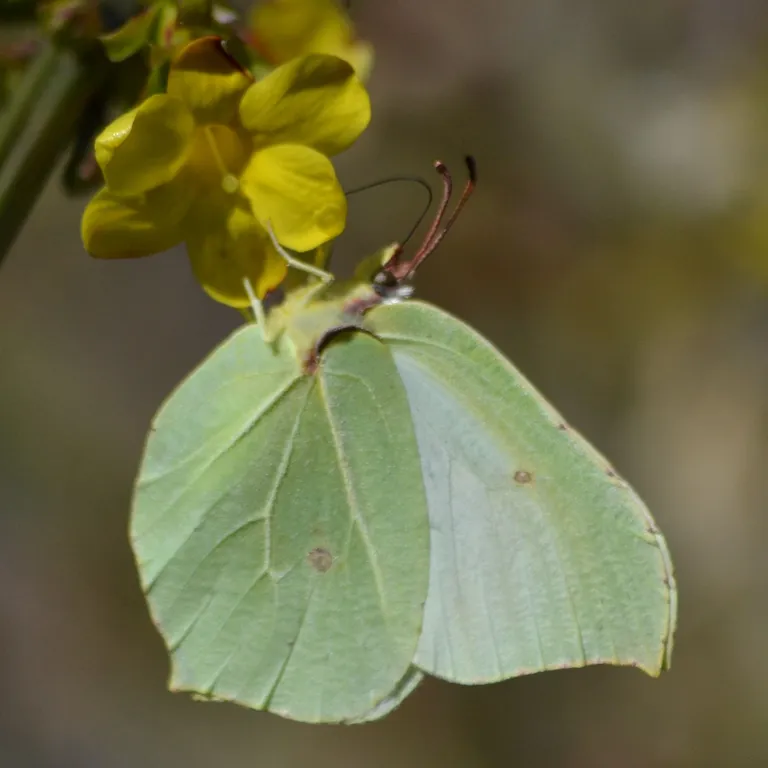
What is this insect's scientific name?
Gonepteryx rhamni
